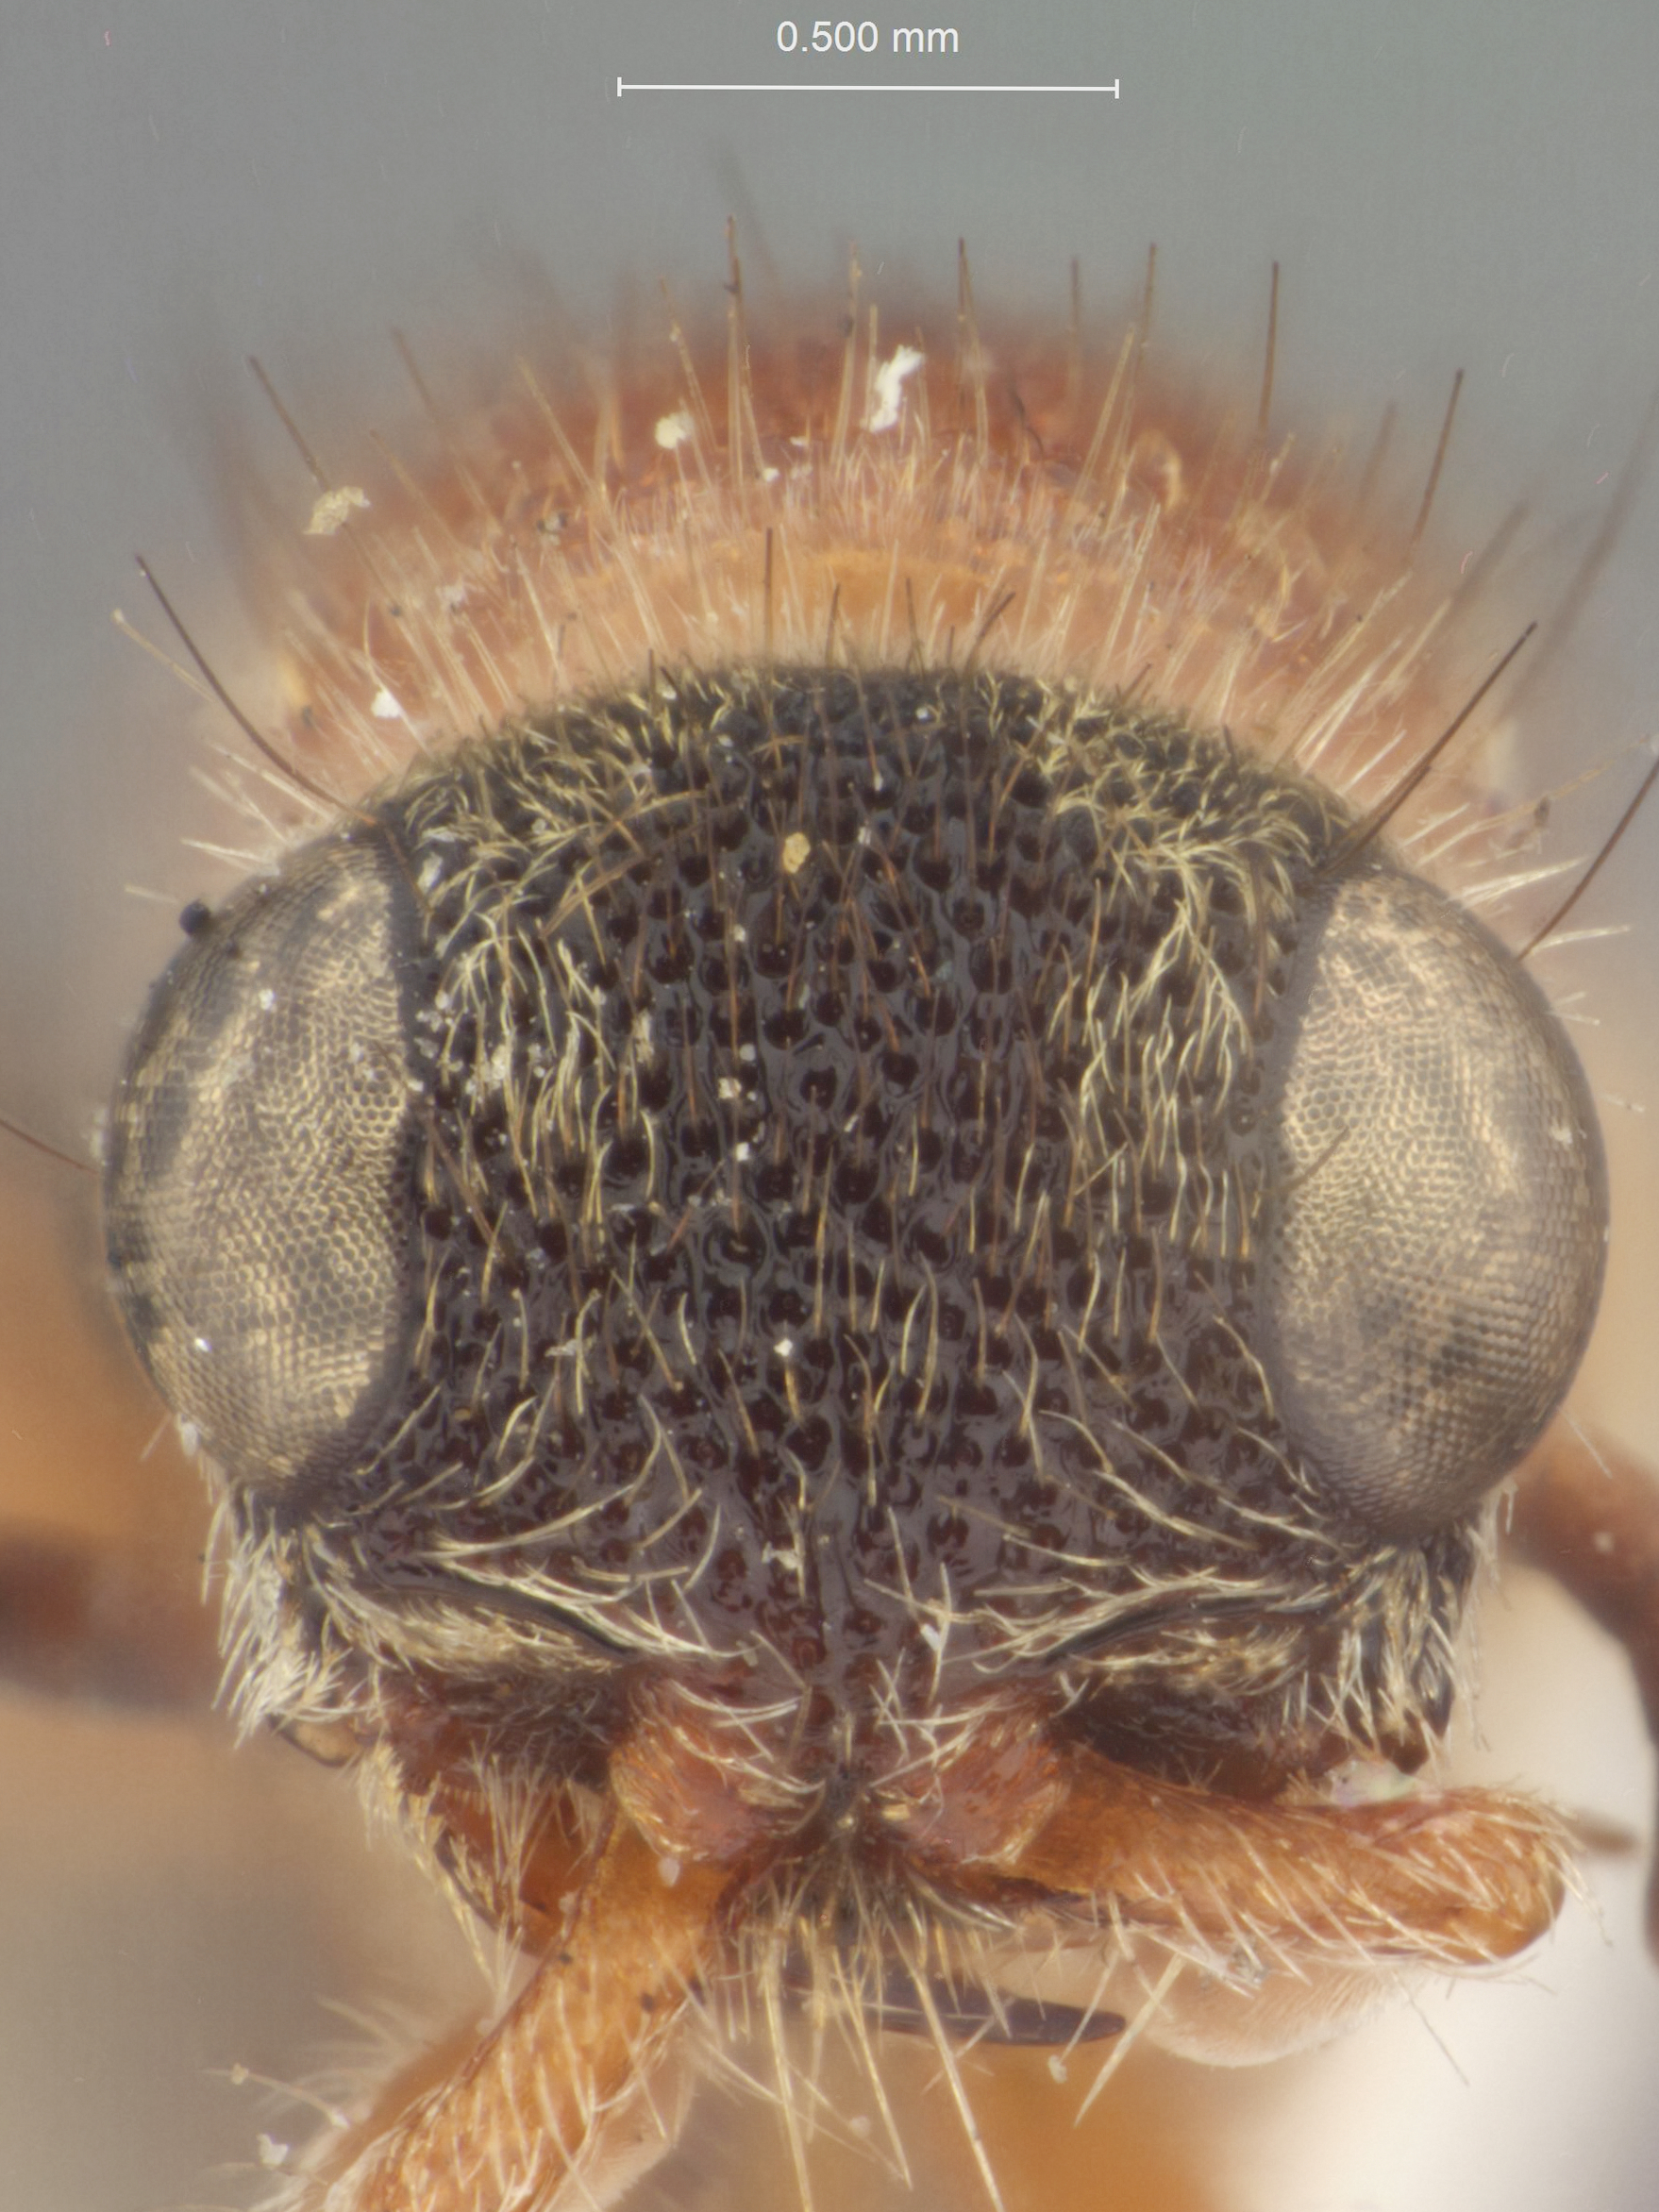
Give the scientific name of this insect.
Timulla segesta
